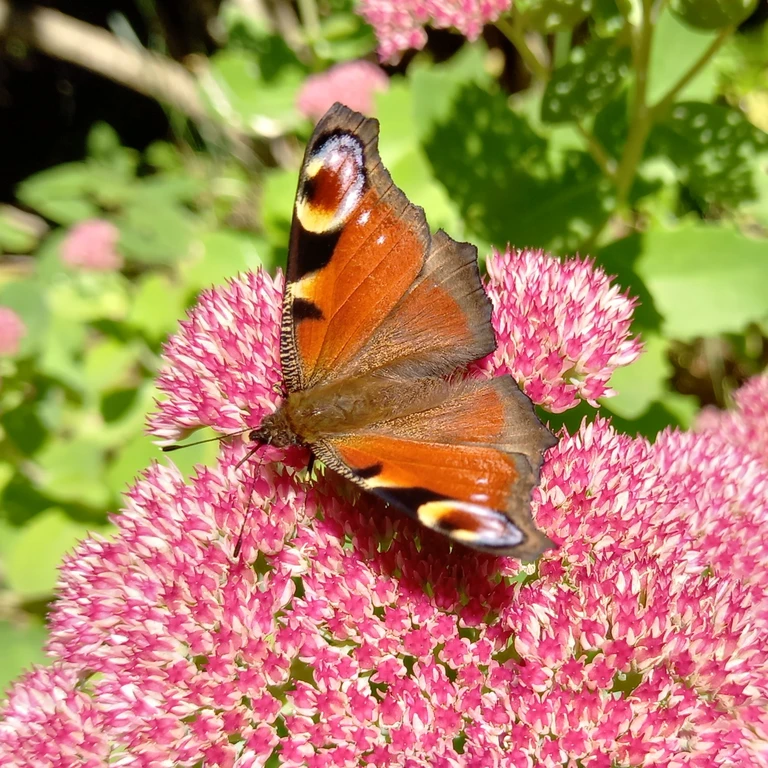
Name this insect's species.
Aglais io
